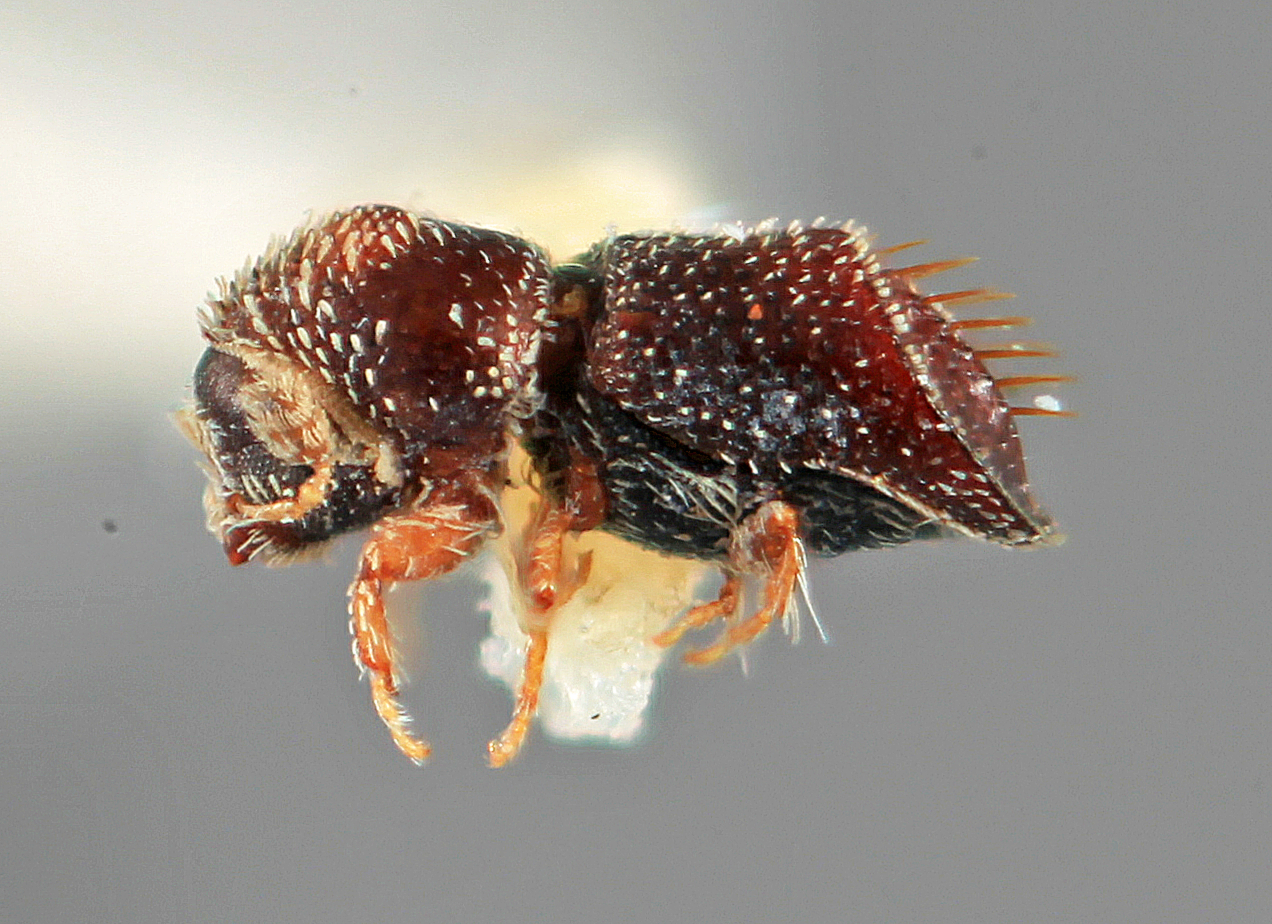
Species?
Pseudothysanoes mancus
